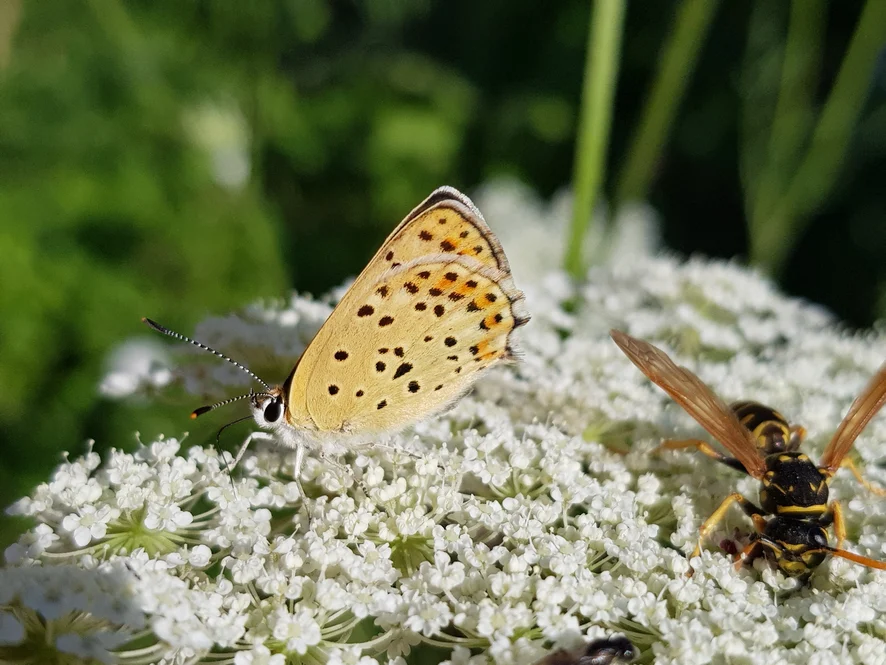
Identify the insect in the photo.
Lycaena tityrus (also Loweia tityrus)
